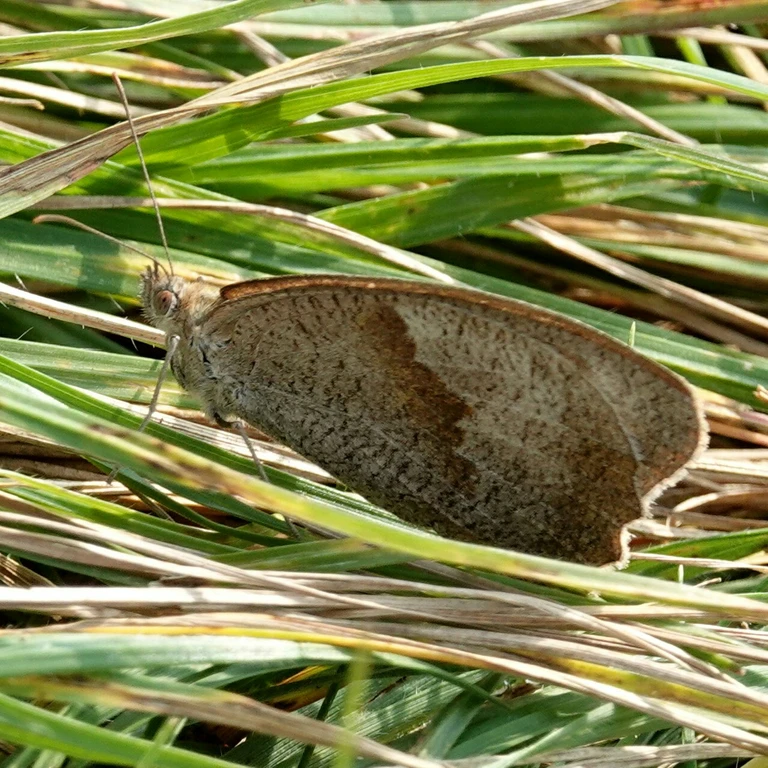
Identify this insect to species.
Maniola jurtina
